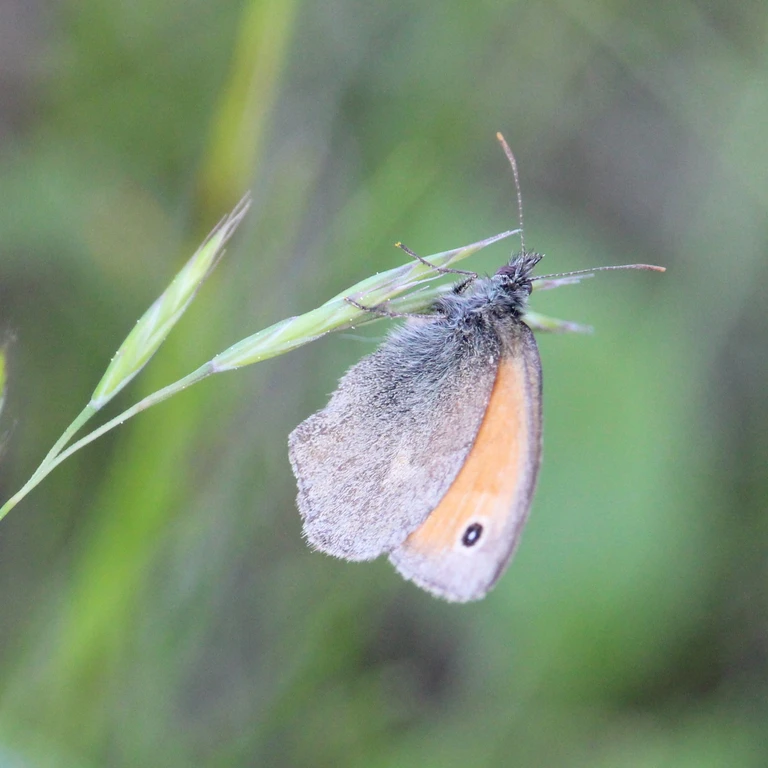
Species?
Coenonympha pamphilus
